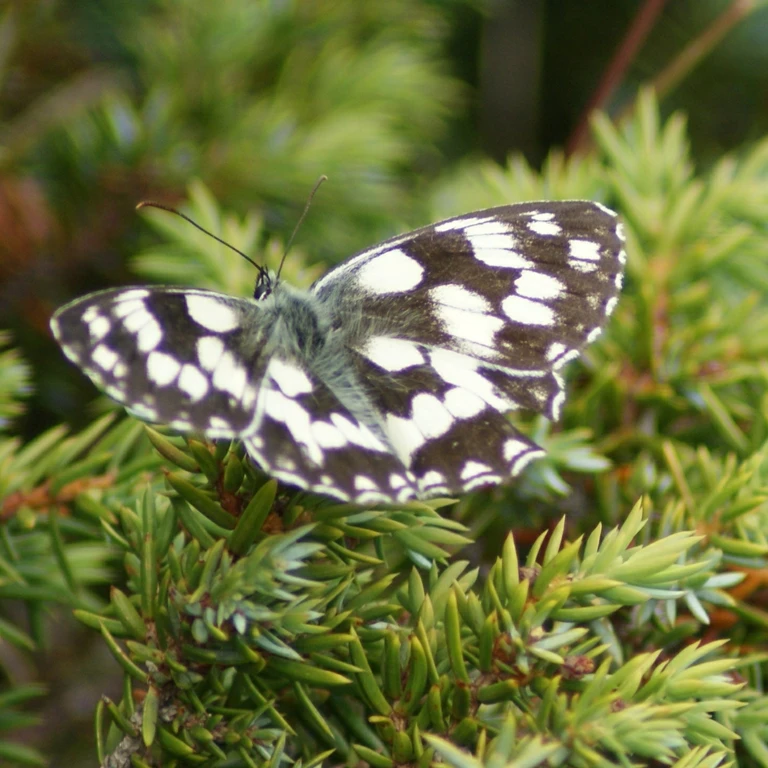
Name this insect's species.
Melanargia galathea
